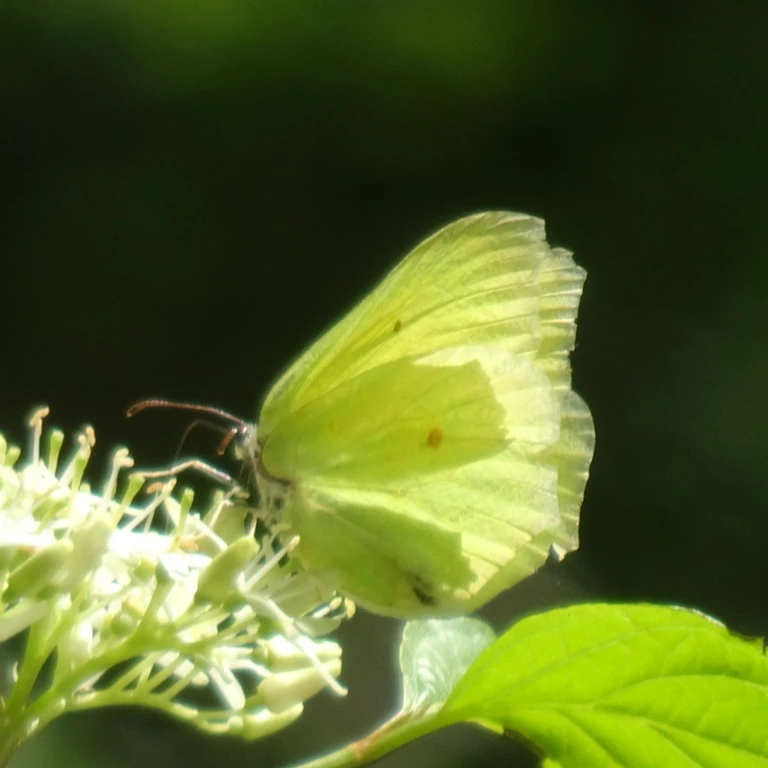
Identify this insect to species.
Gonepteryx rhamni
